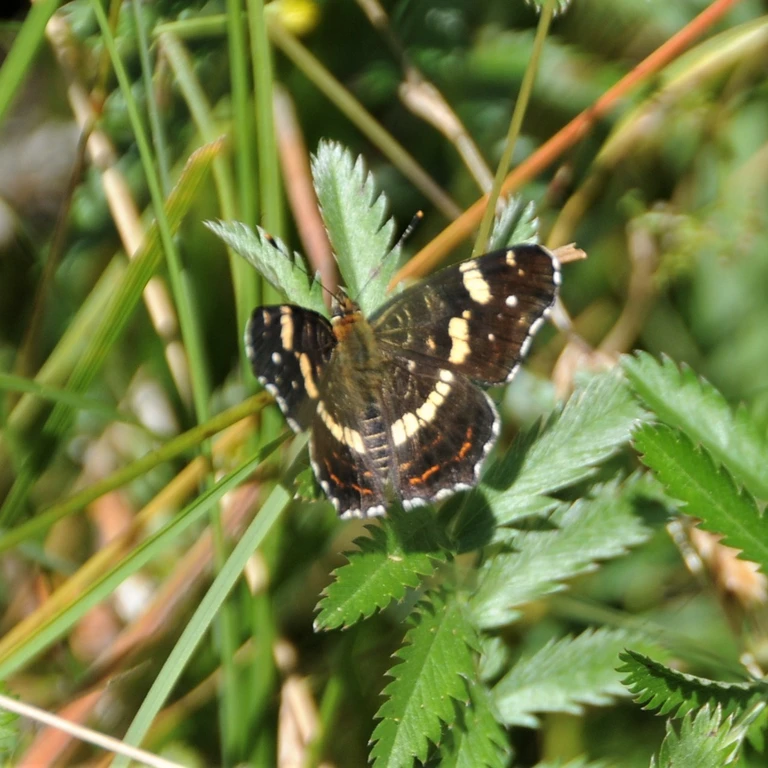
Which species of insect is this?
Araschnia levana
